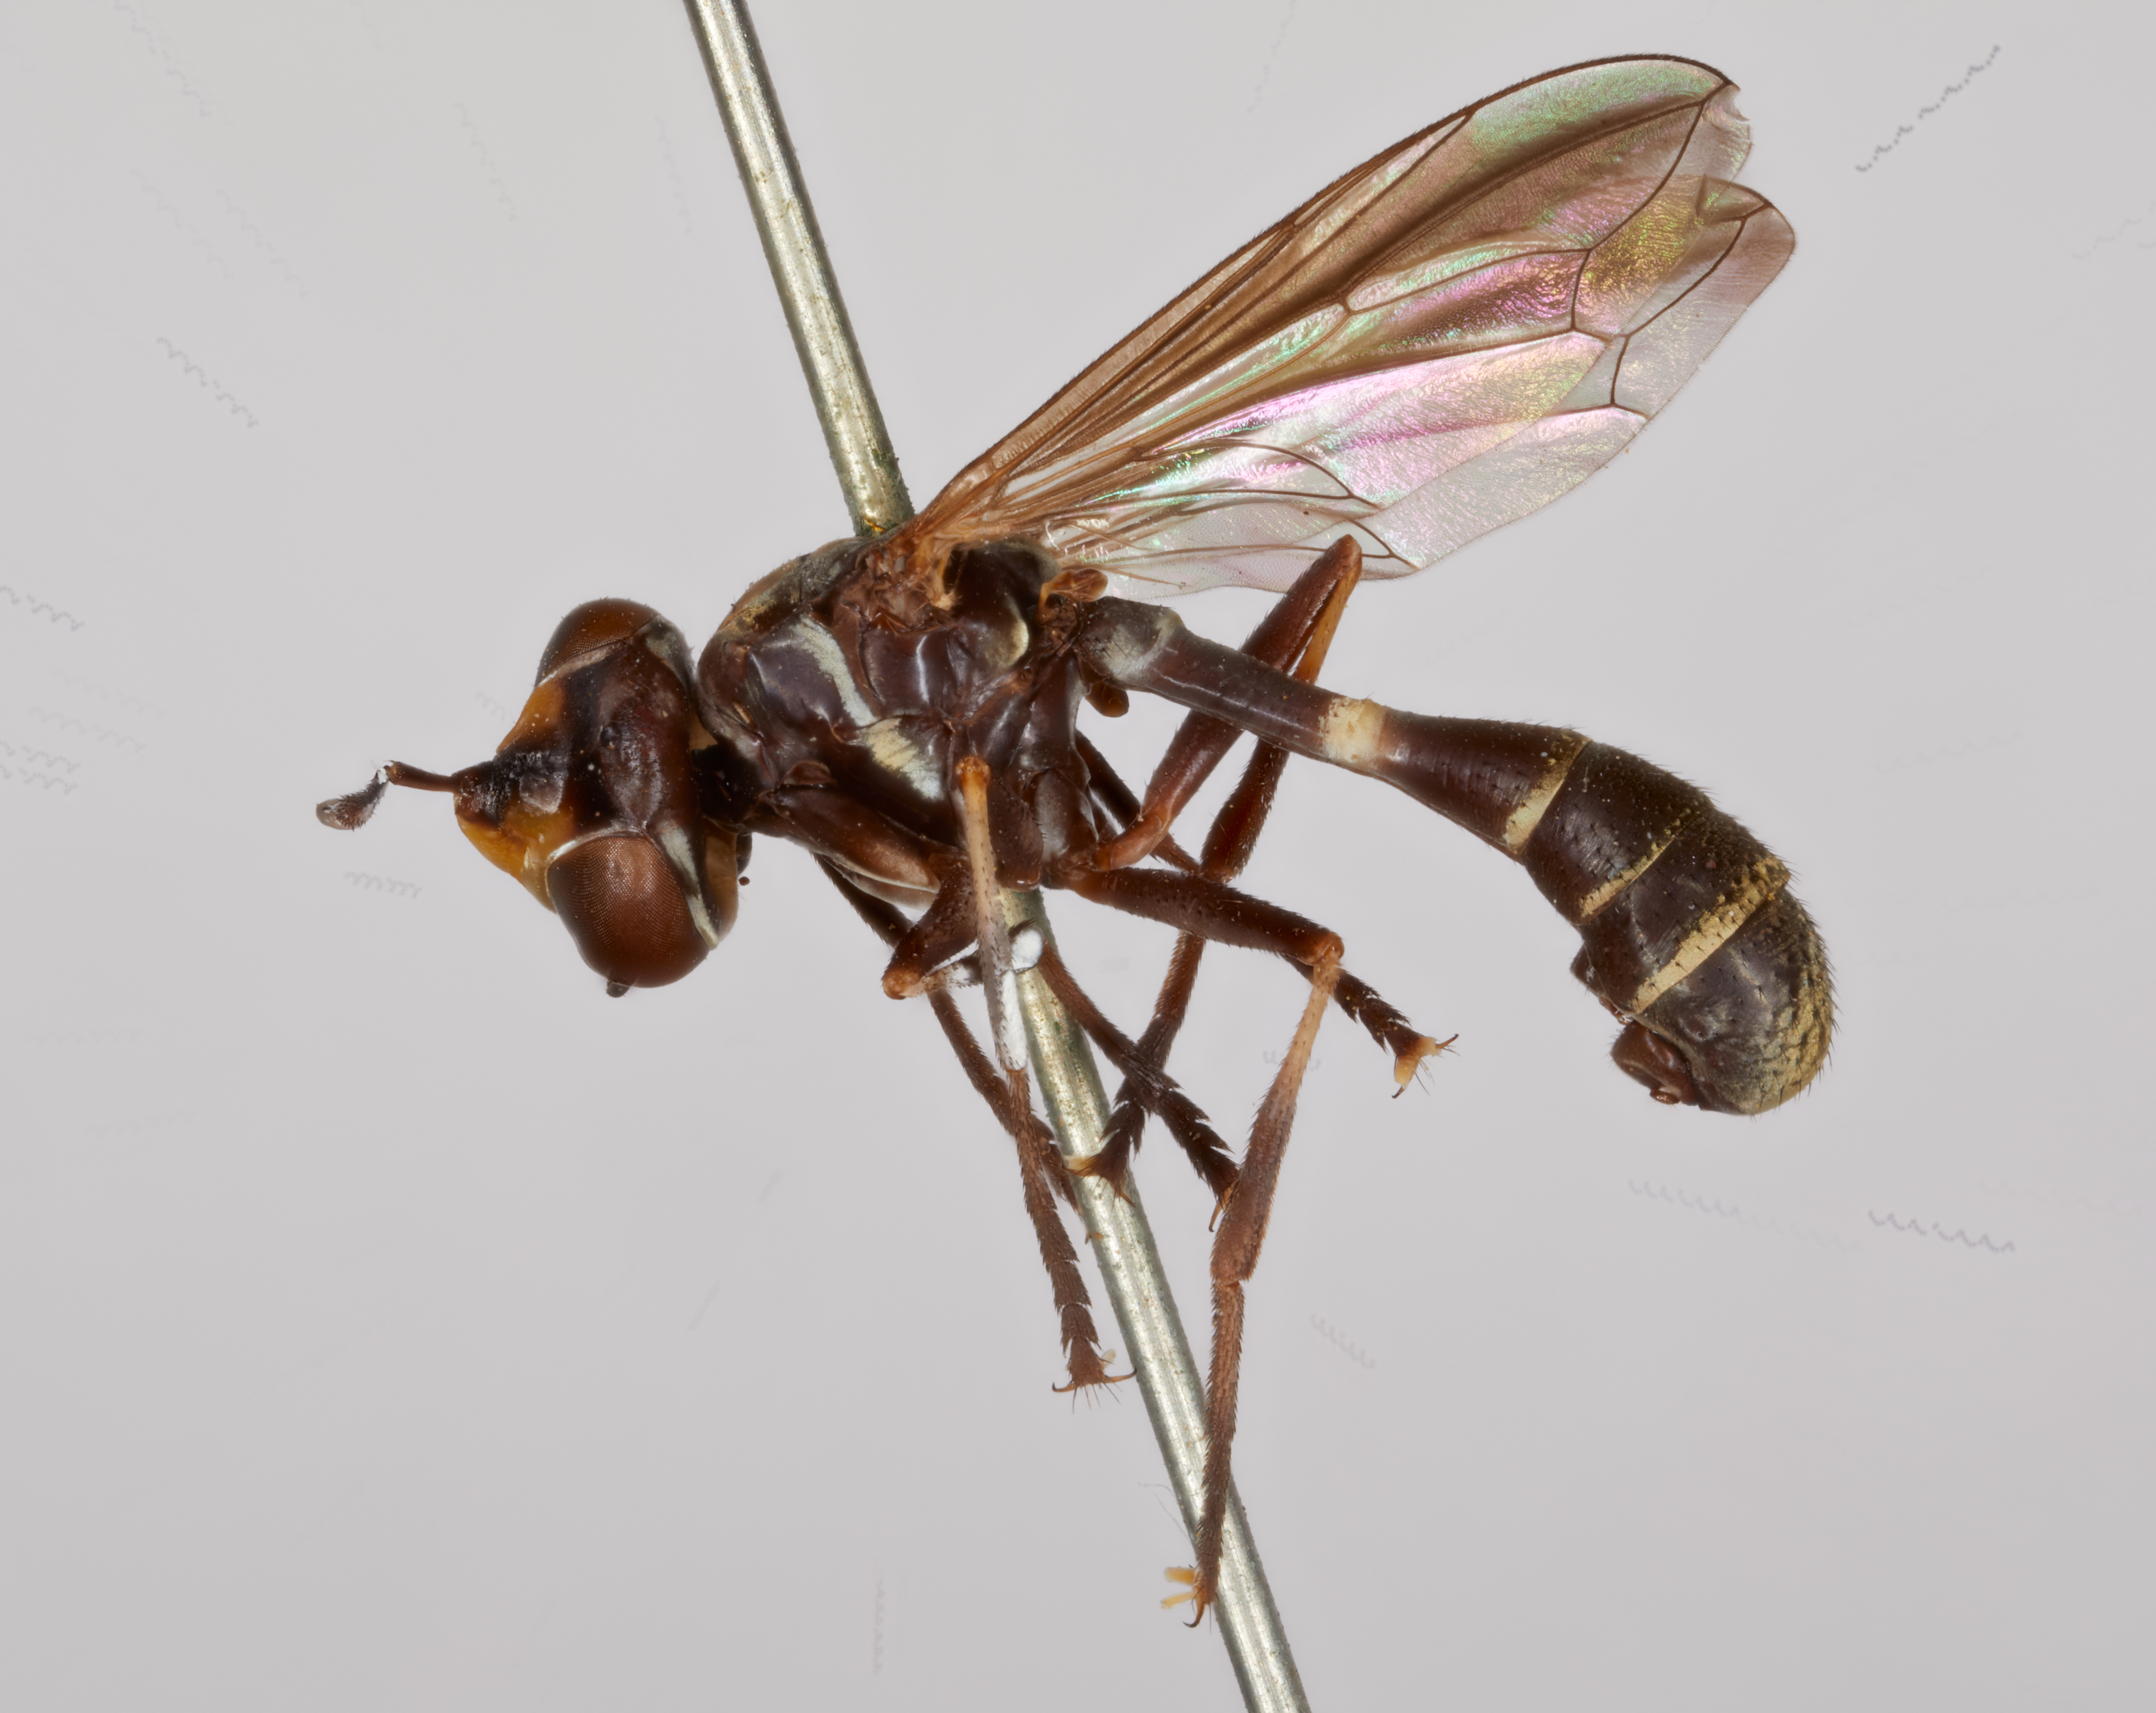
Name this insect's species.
Conops gracilior (also Physoconops gracilior)
